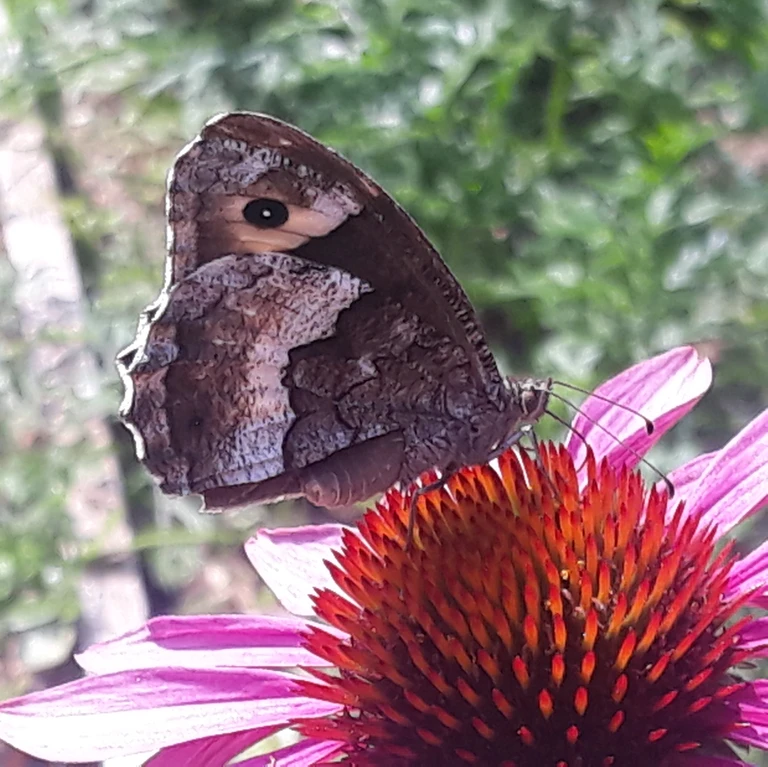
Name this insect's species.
Hipparchia alcyone
